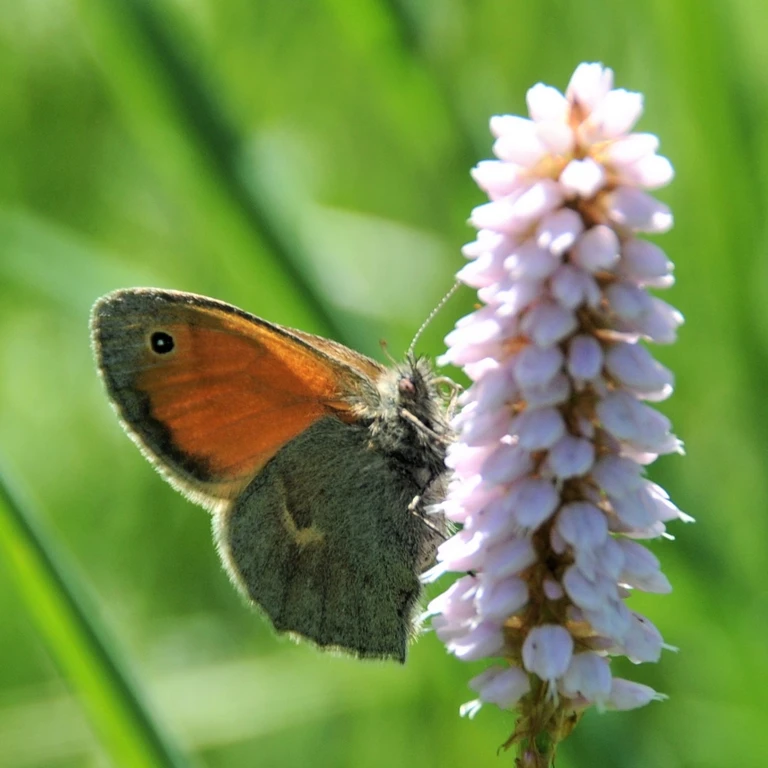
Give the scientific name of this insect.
Coenonympha pamphilus
